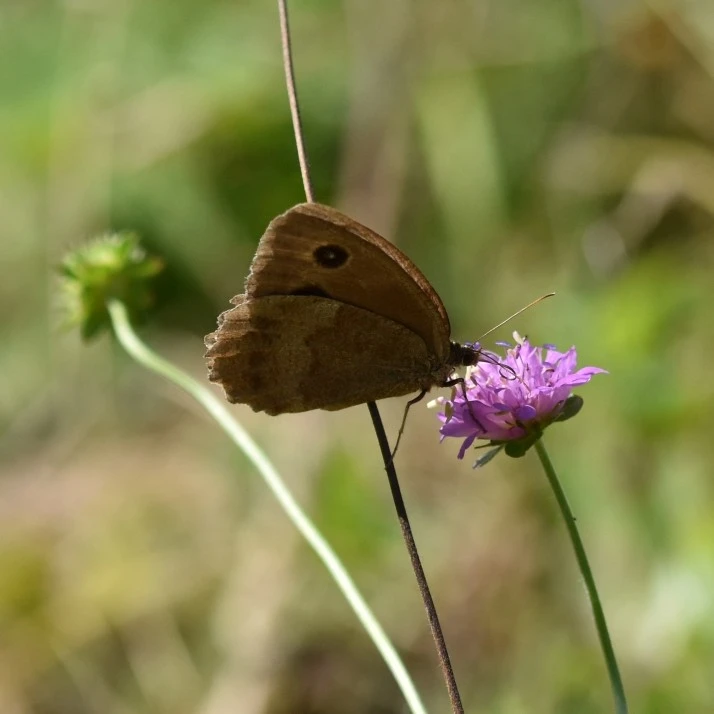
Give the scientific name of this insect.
Minois dryas
